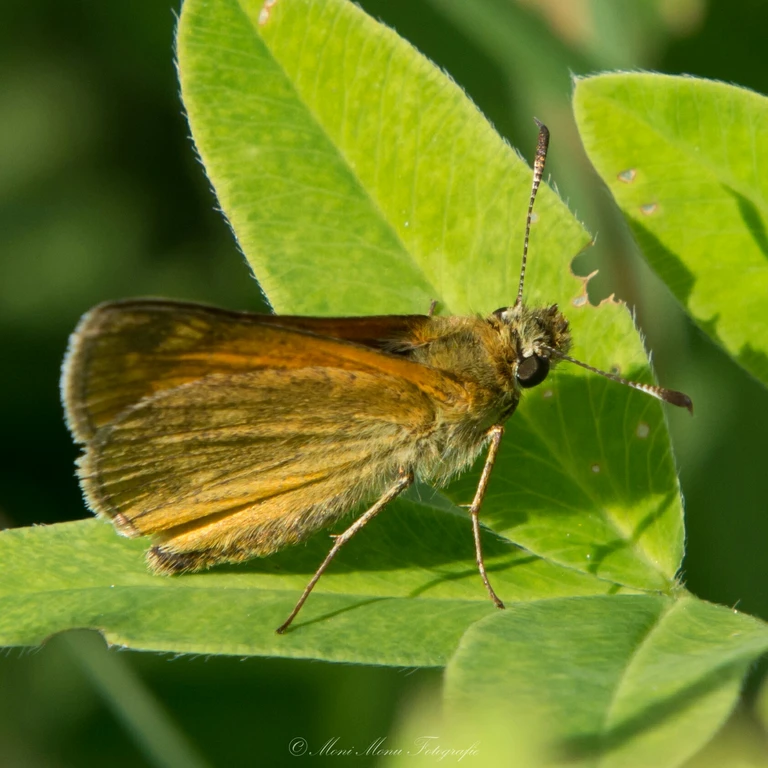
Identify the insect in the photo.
Ochlodes sylvanus (also Ochlodes venata)
